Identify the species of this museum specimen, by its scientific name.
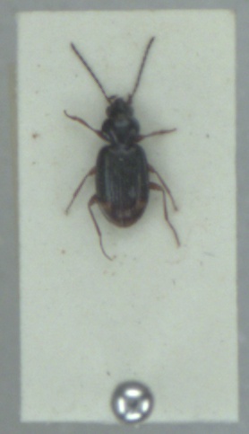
Bembidion biguttatum
